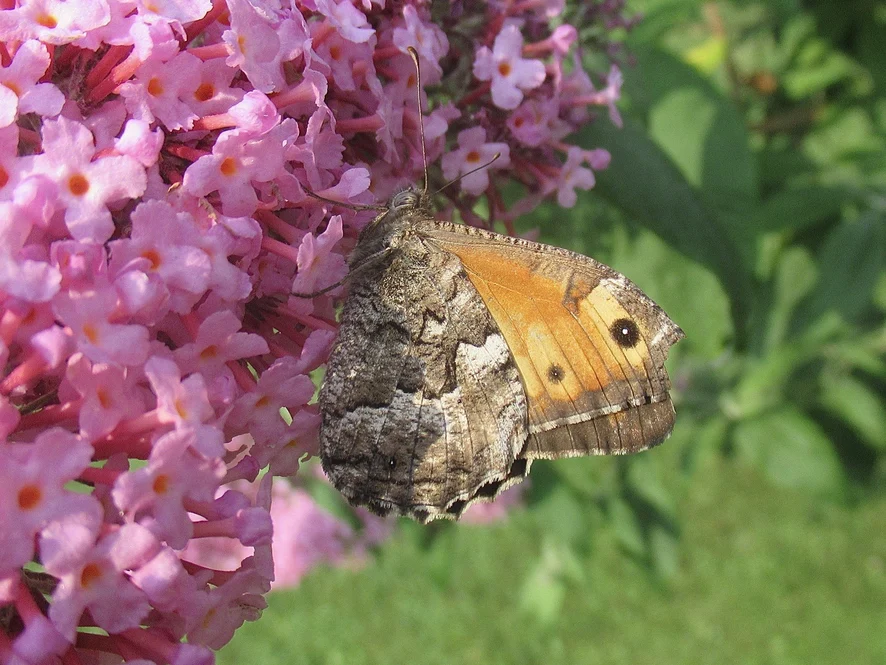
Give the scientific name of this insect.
Hipparchia semele
